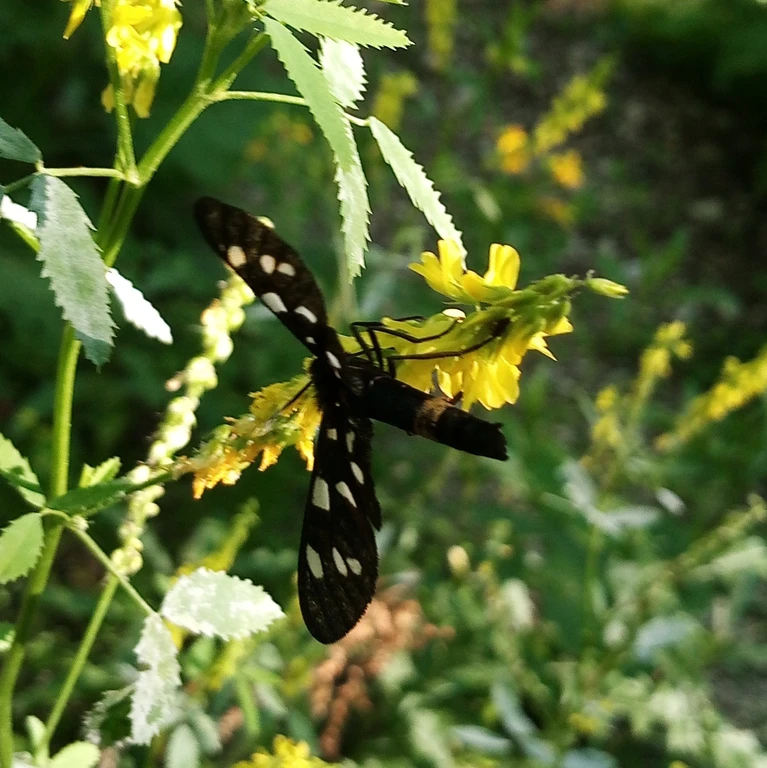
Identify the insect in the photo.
Amata phegea
